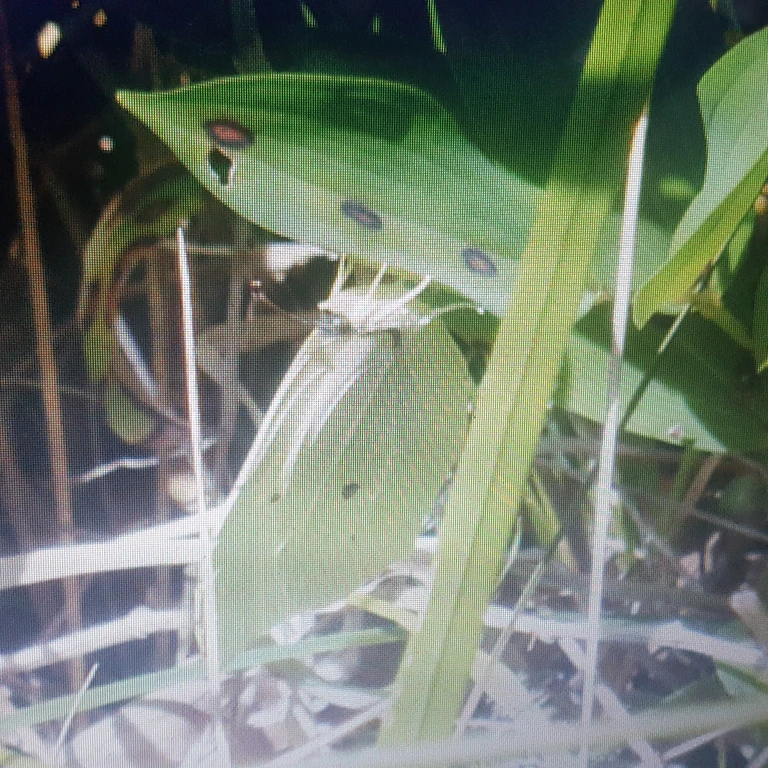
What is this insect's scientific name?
Gonepteryx rhamni
